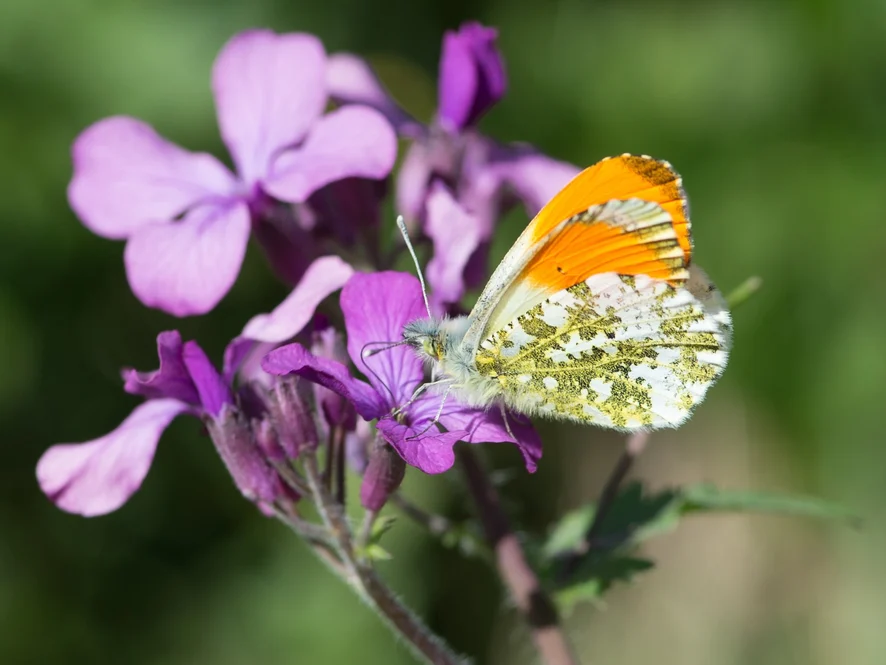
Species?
Anthocharis cardamines
